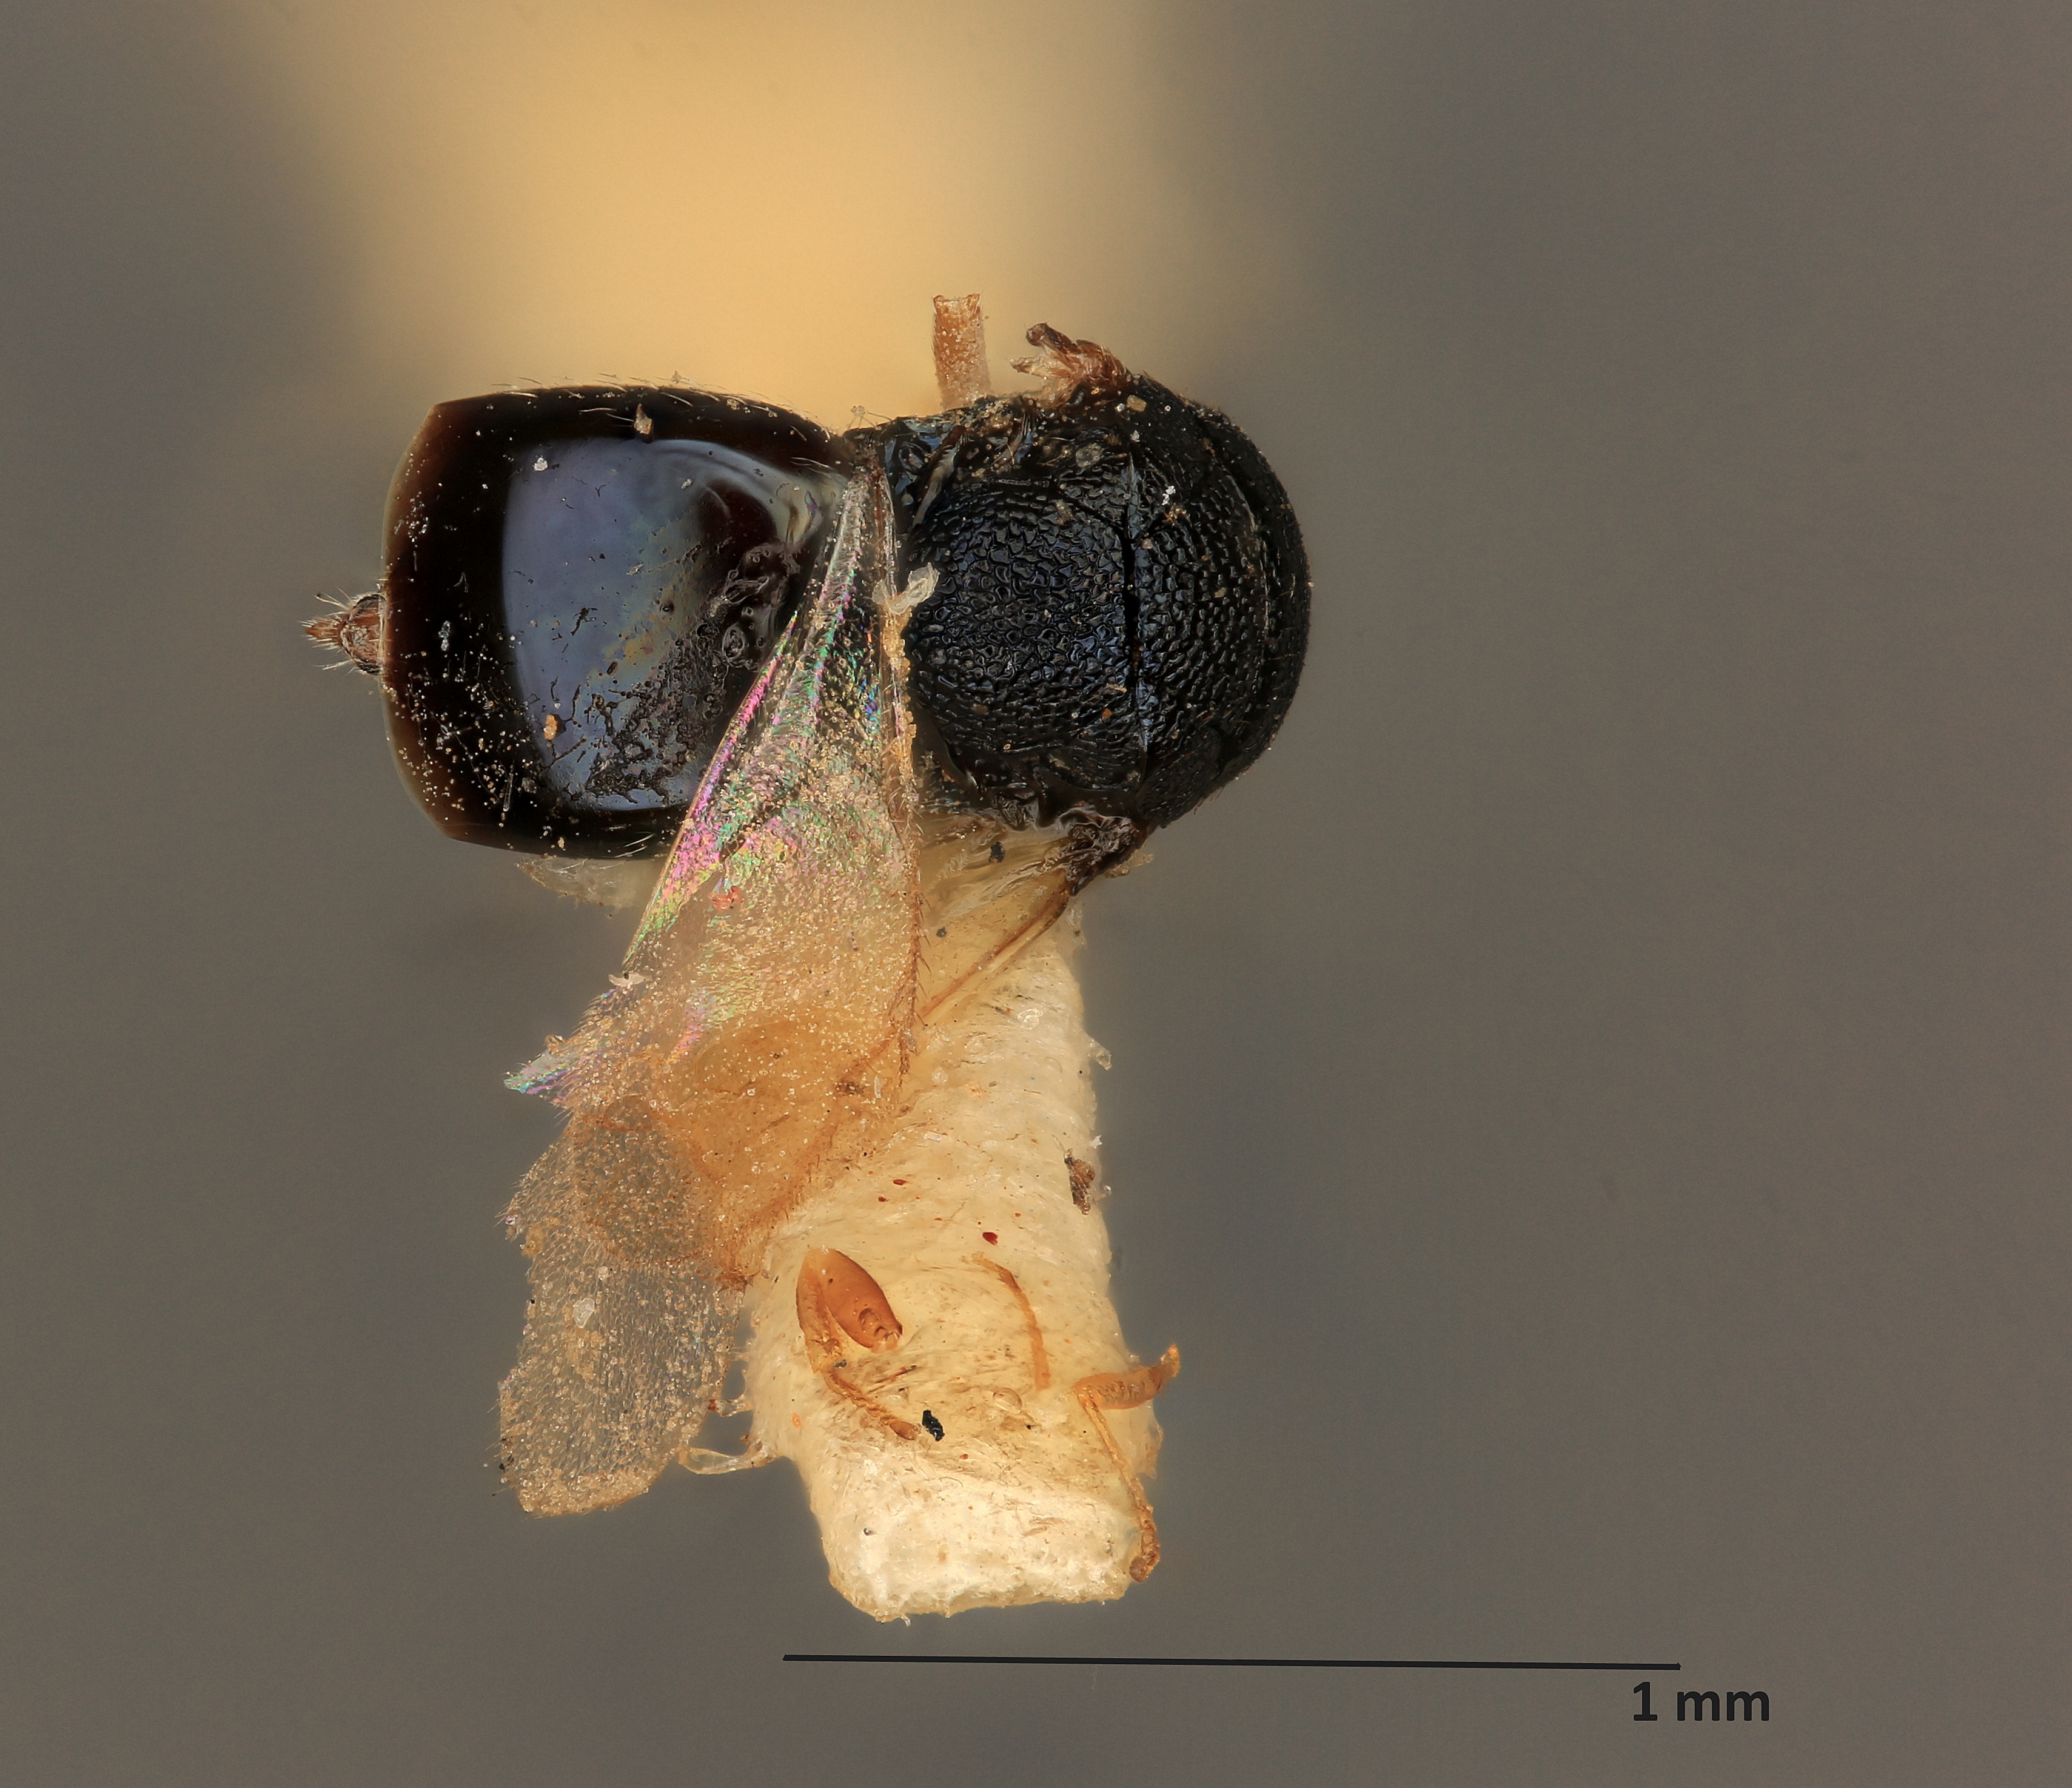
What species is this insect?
Eunotus americanus
